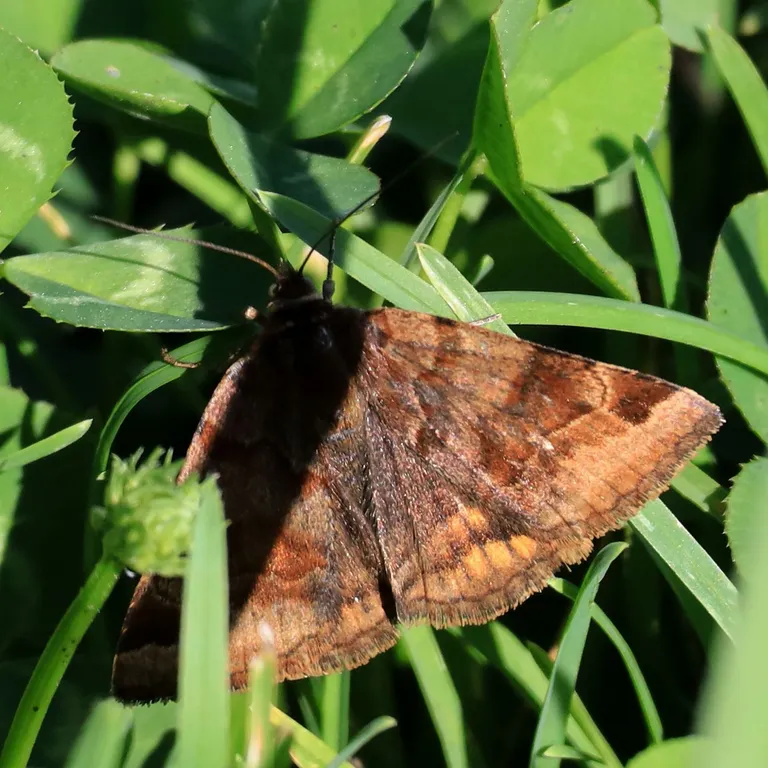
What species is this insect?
Euclidia glyphica
